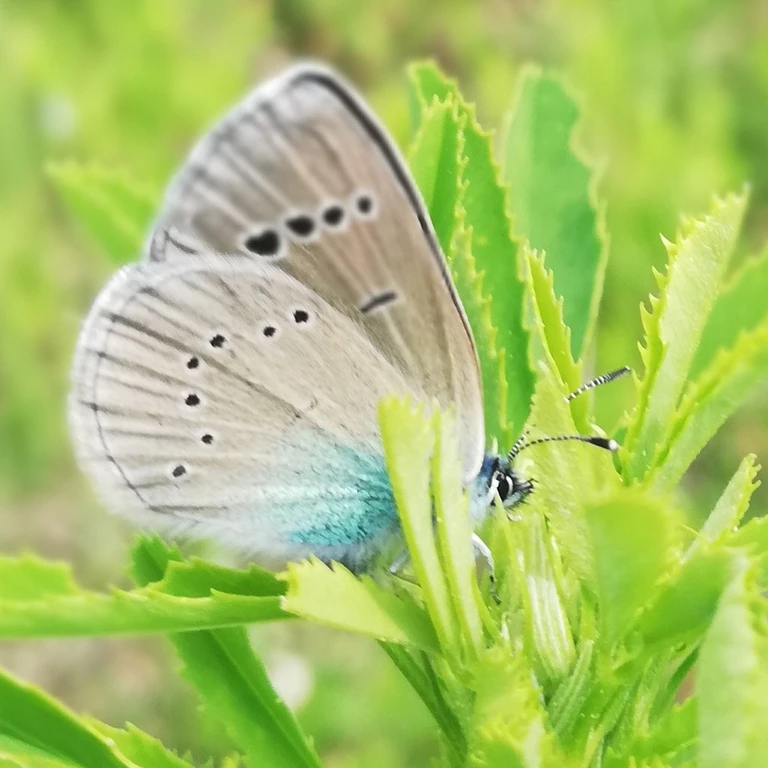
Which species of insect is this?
Glaucopsyche alexis
